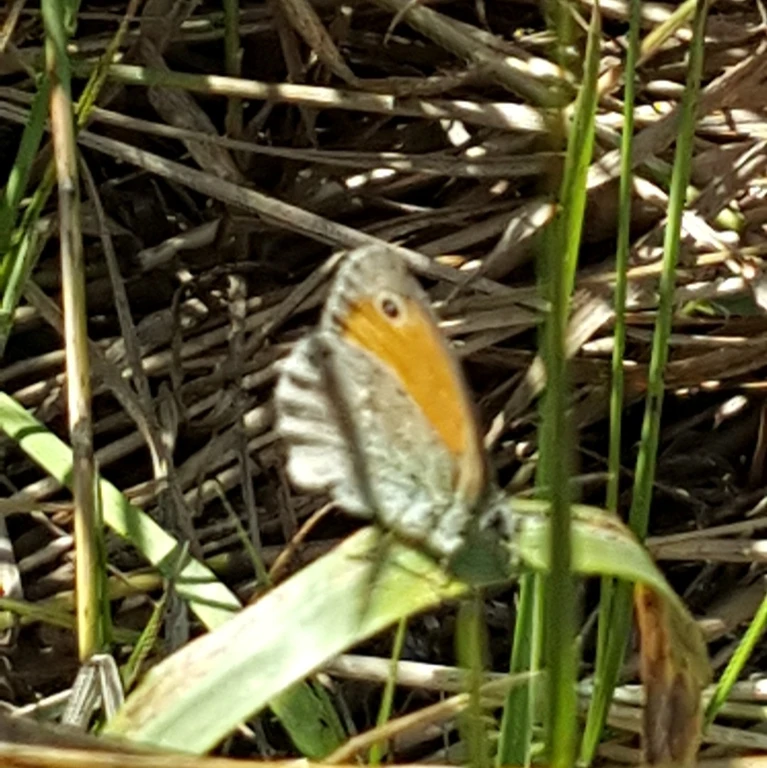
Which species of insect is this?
Coenonympha pamphilus
